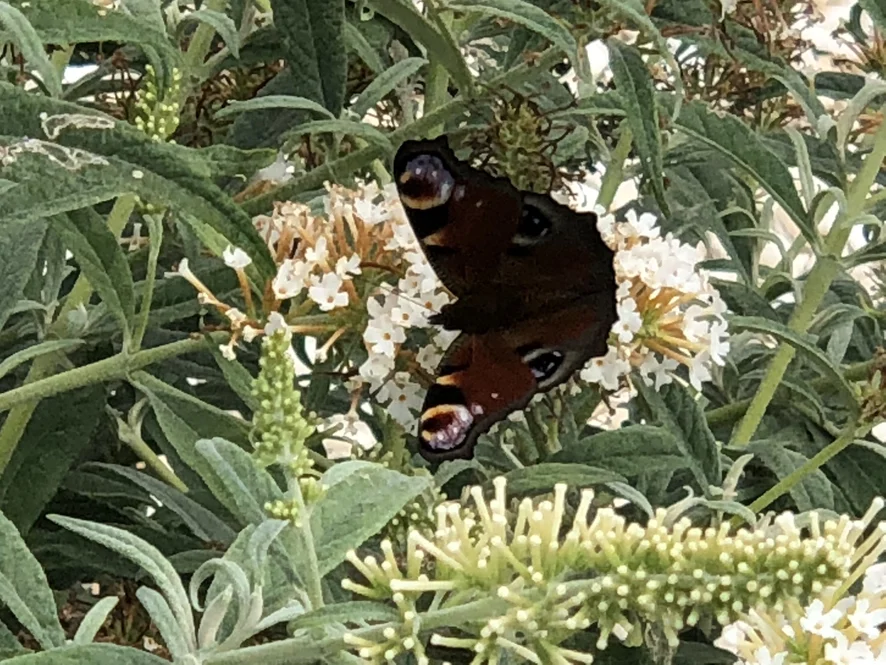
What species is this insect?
Aglais io
